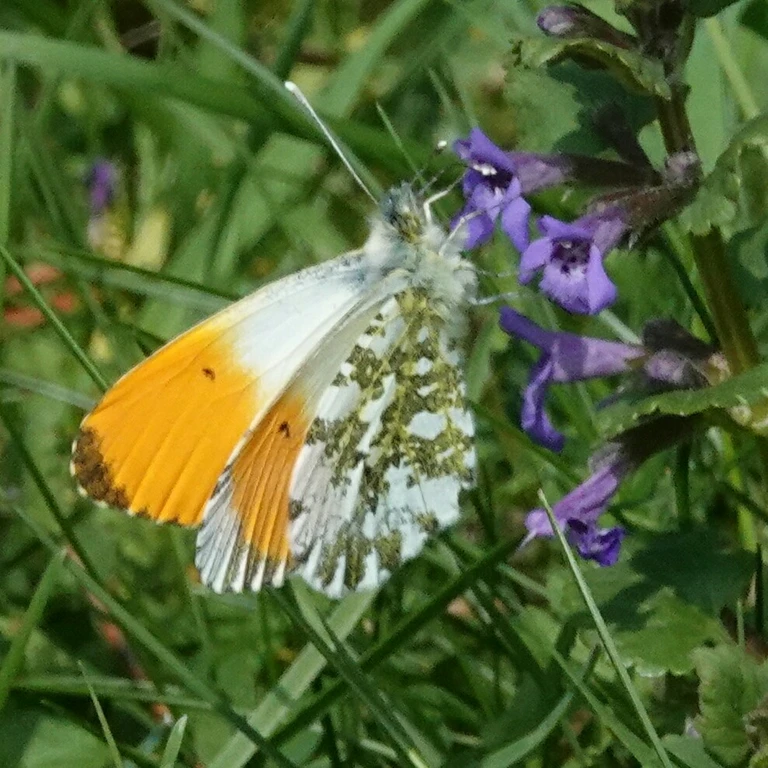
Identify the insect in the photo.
Anthocharis cardamines
